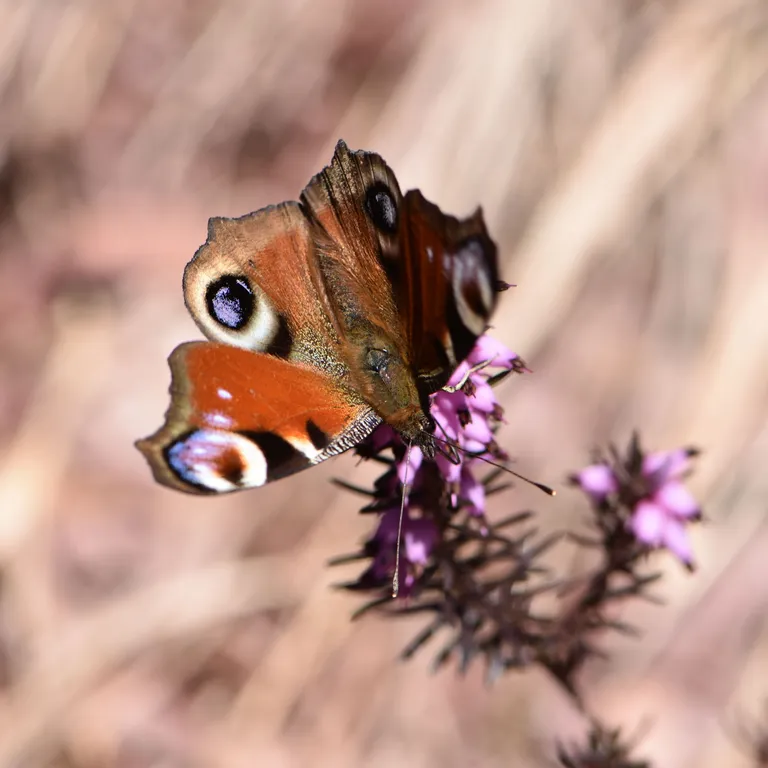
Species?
Aglais io
